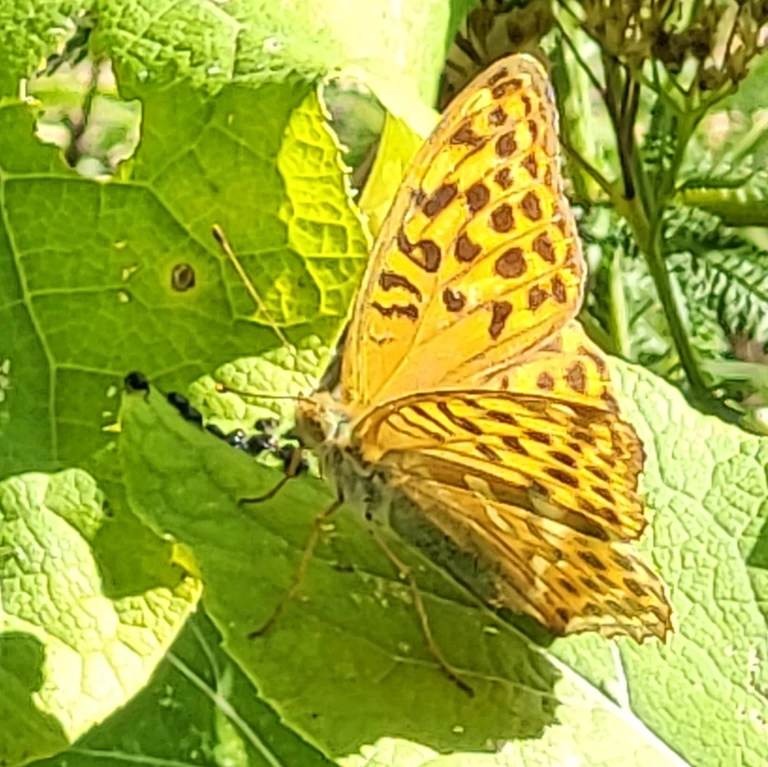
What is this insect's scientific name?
Argynnis paphia
